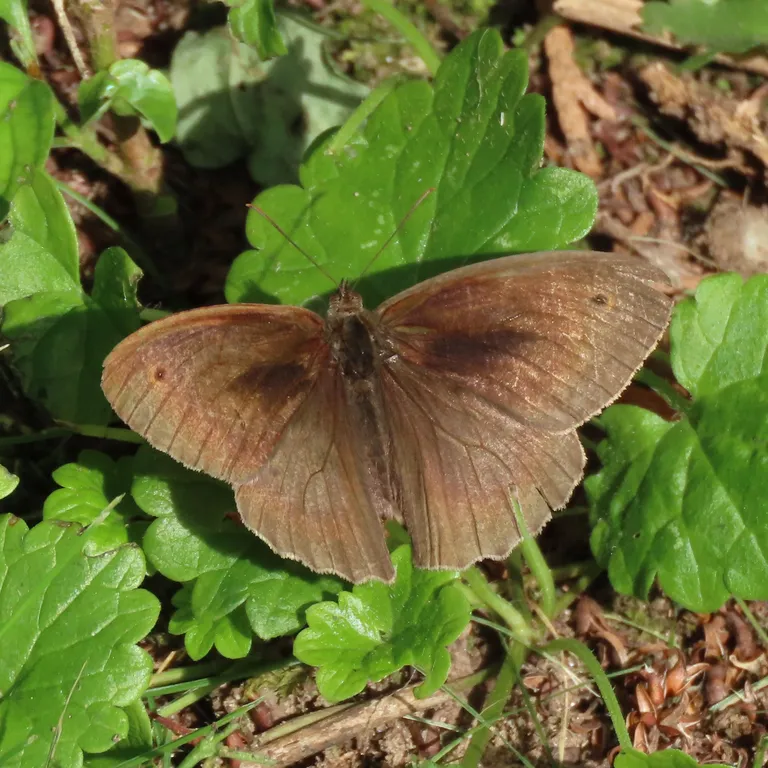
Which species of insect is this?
Maniola jurtina
